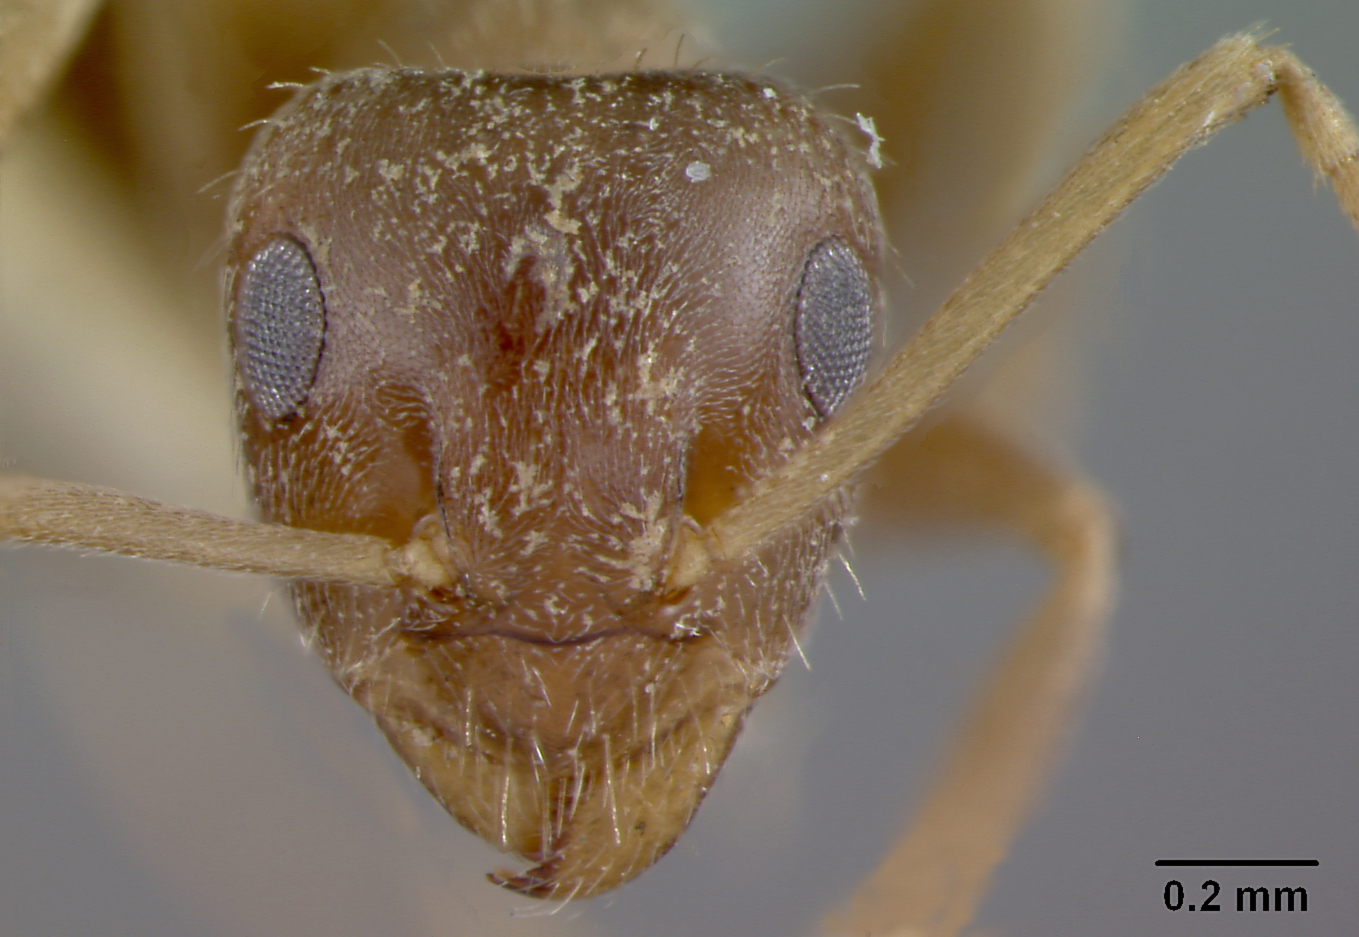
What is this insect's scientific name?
Lasius alienus
